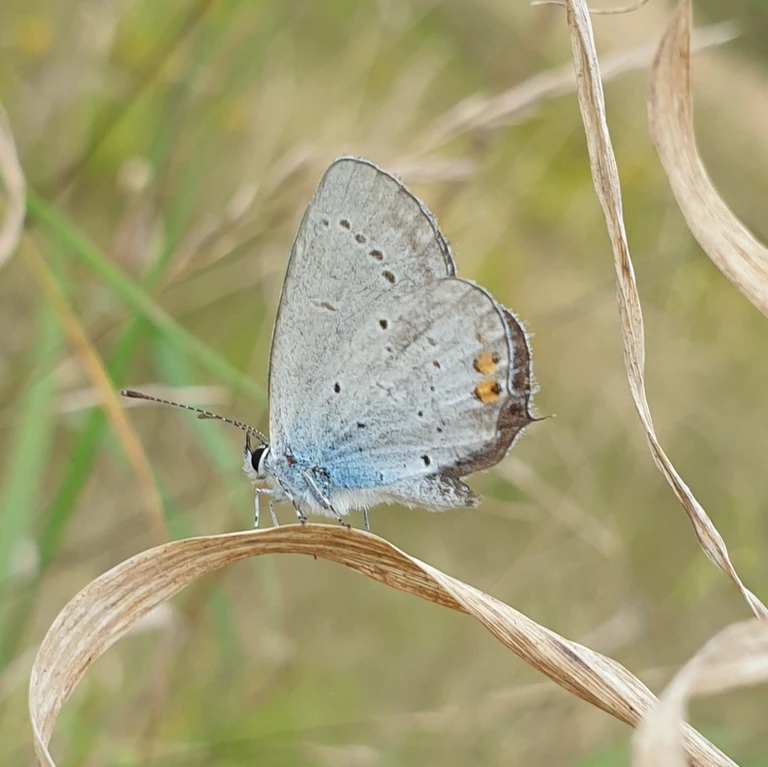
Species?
Cupido argiades (also Elkalyce argiades)
